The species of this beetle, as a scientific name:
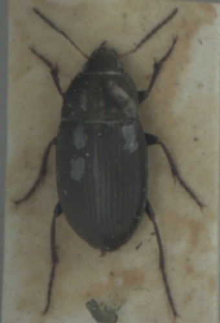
Amara similata
